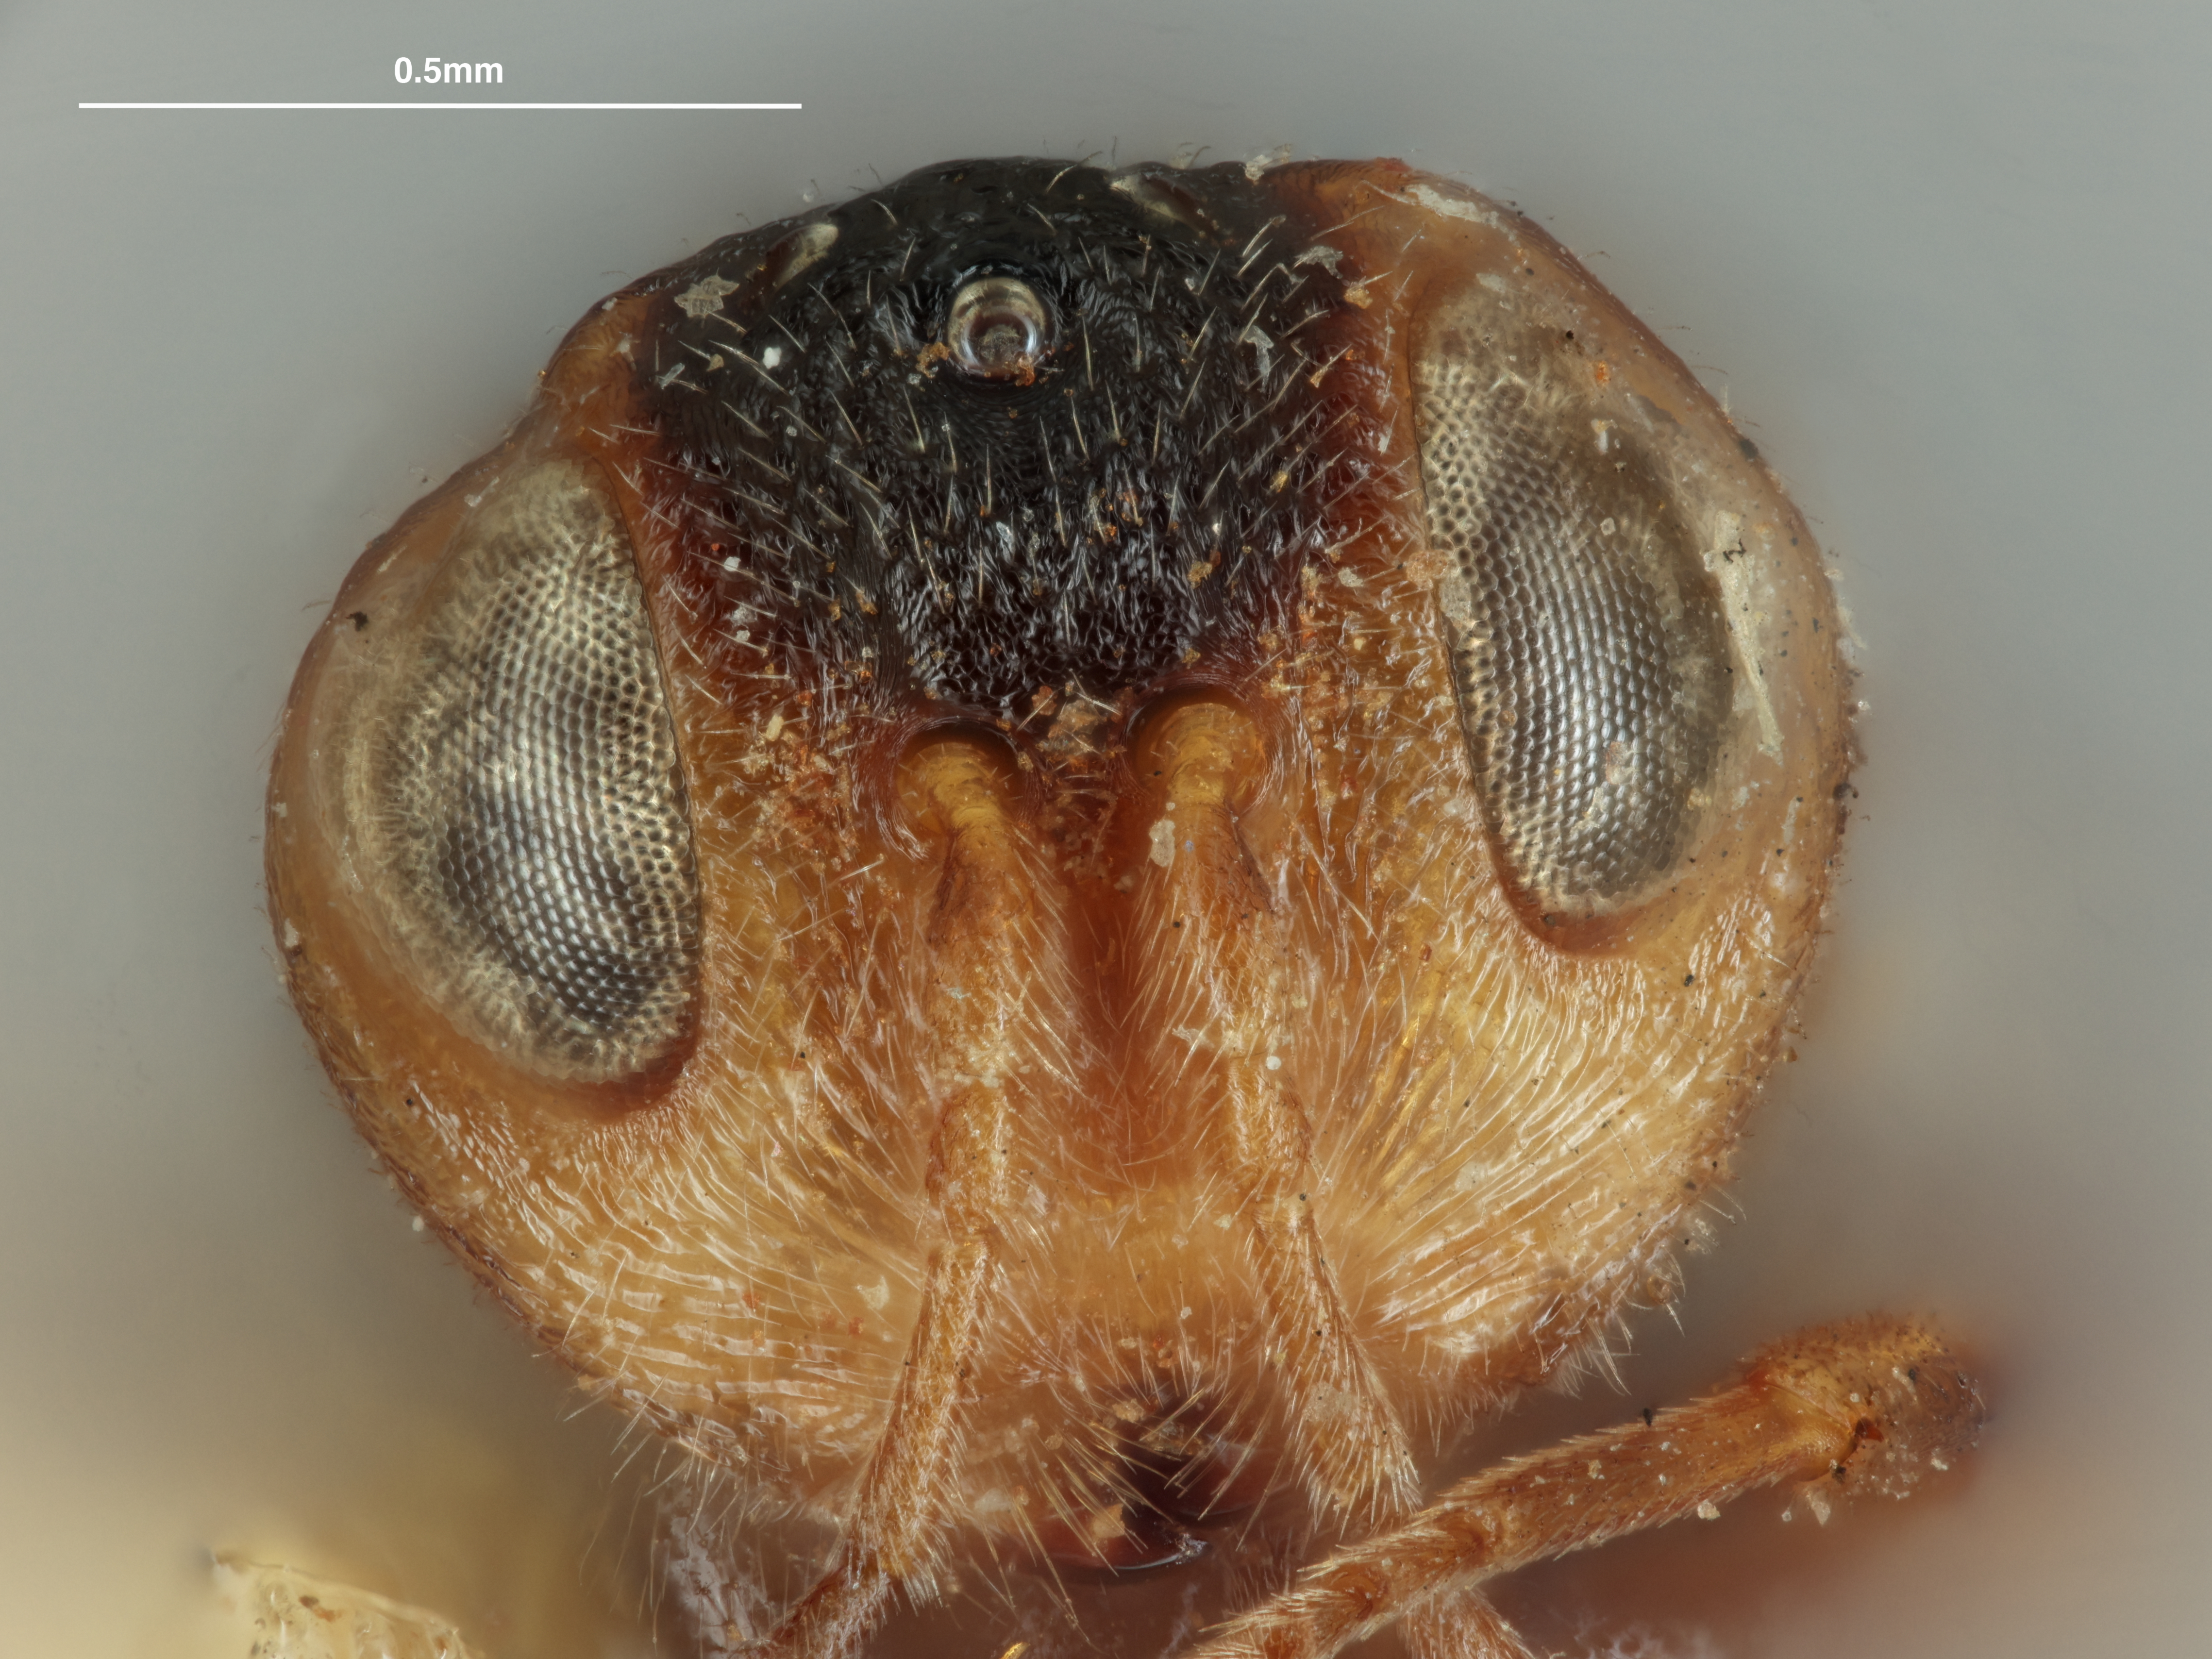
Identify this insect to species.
Synergus dugesi
